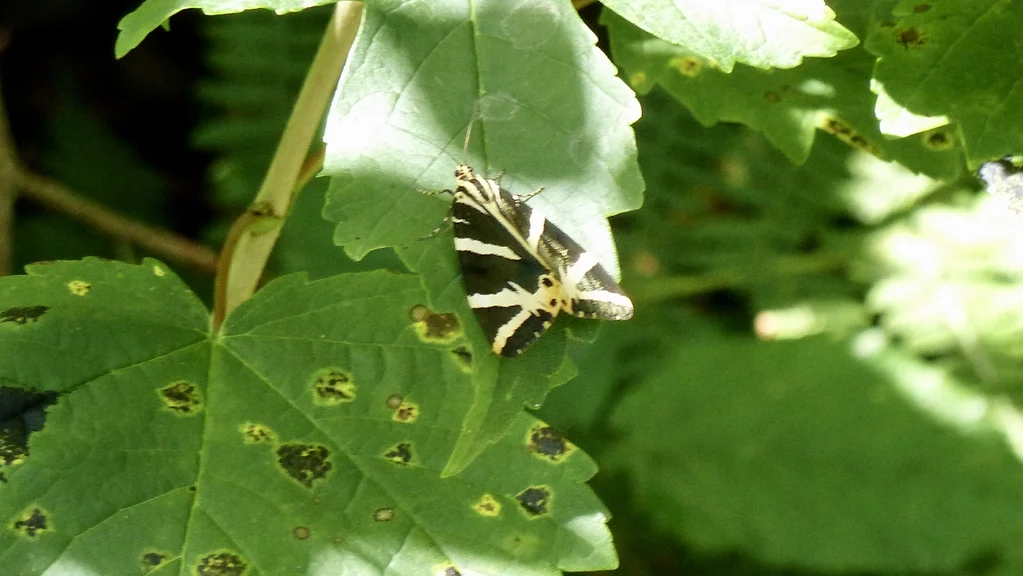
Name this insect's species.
Euplagia quadripunctaria
